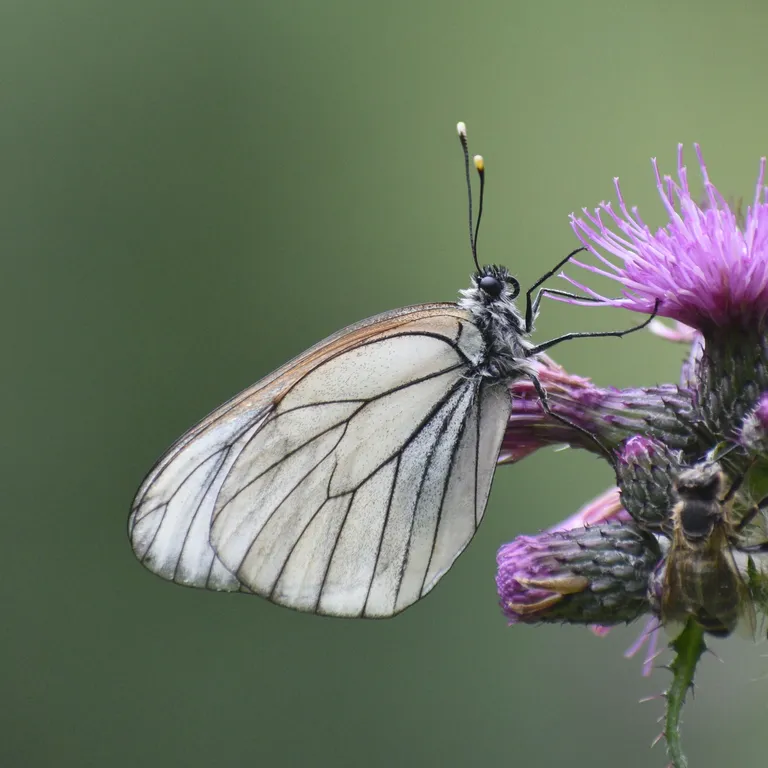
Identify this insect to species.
Aporia crataegi
